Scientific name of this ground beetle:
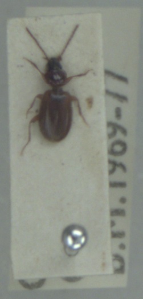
Trechus quadristriatus
